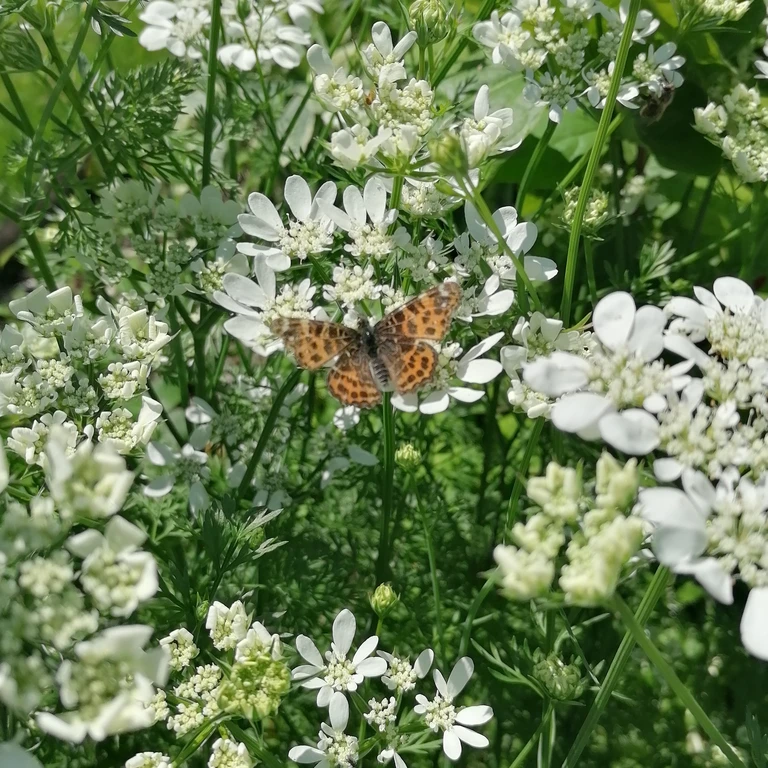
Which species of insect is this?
Araschnia levana
